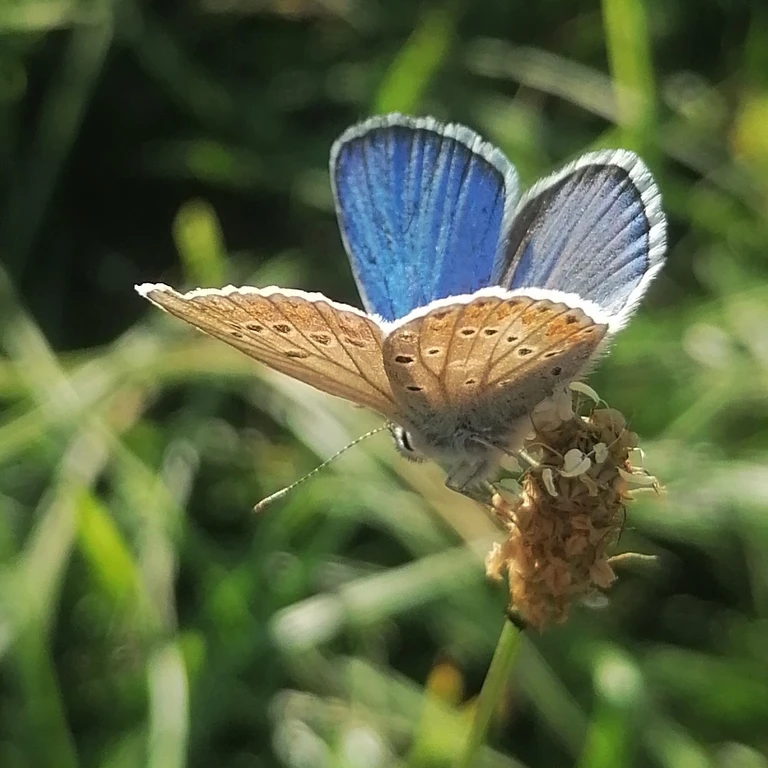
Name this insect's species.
Polyommatus dorylas
